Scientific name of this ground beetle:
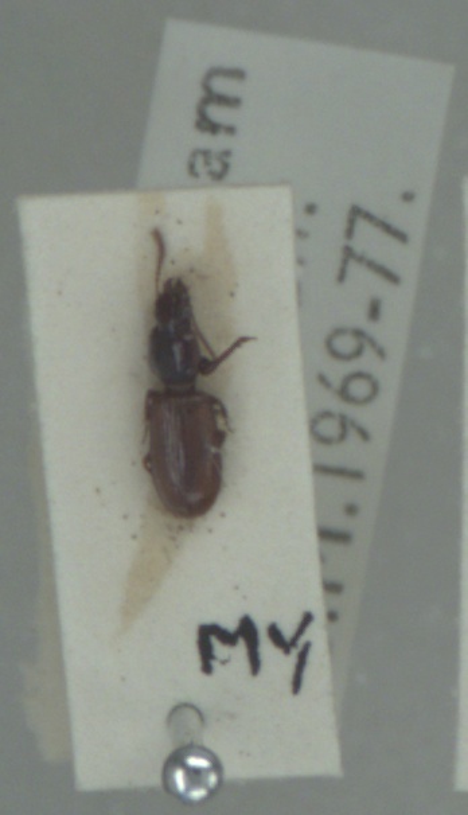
Clivina collaris
